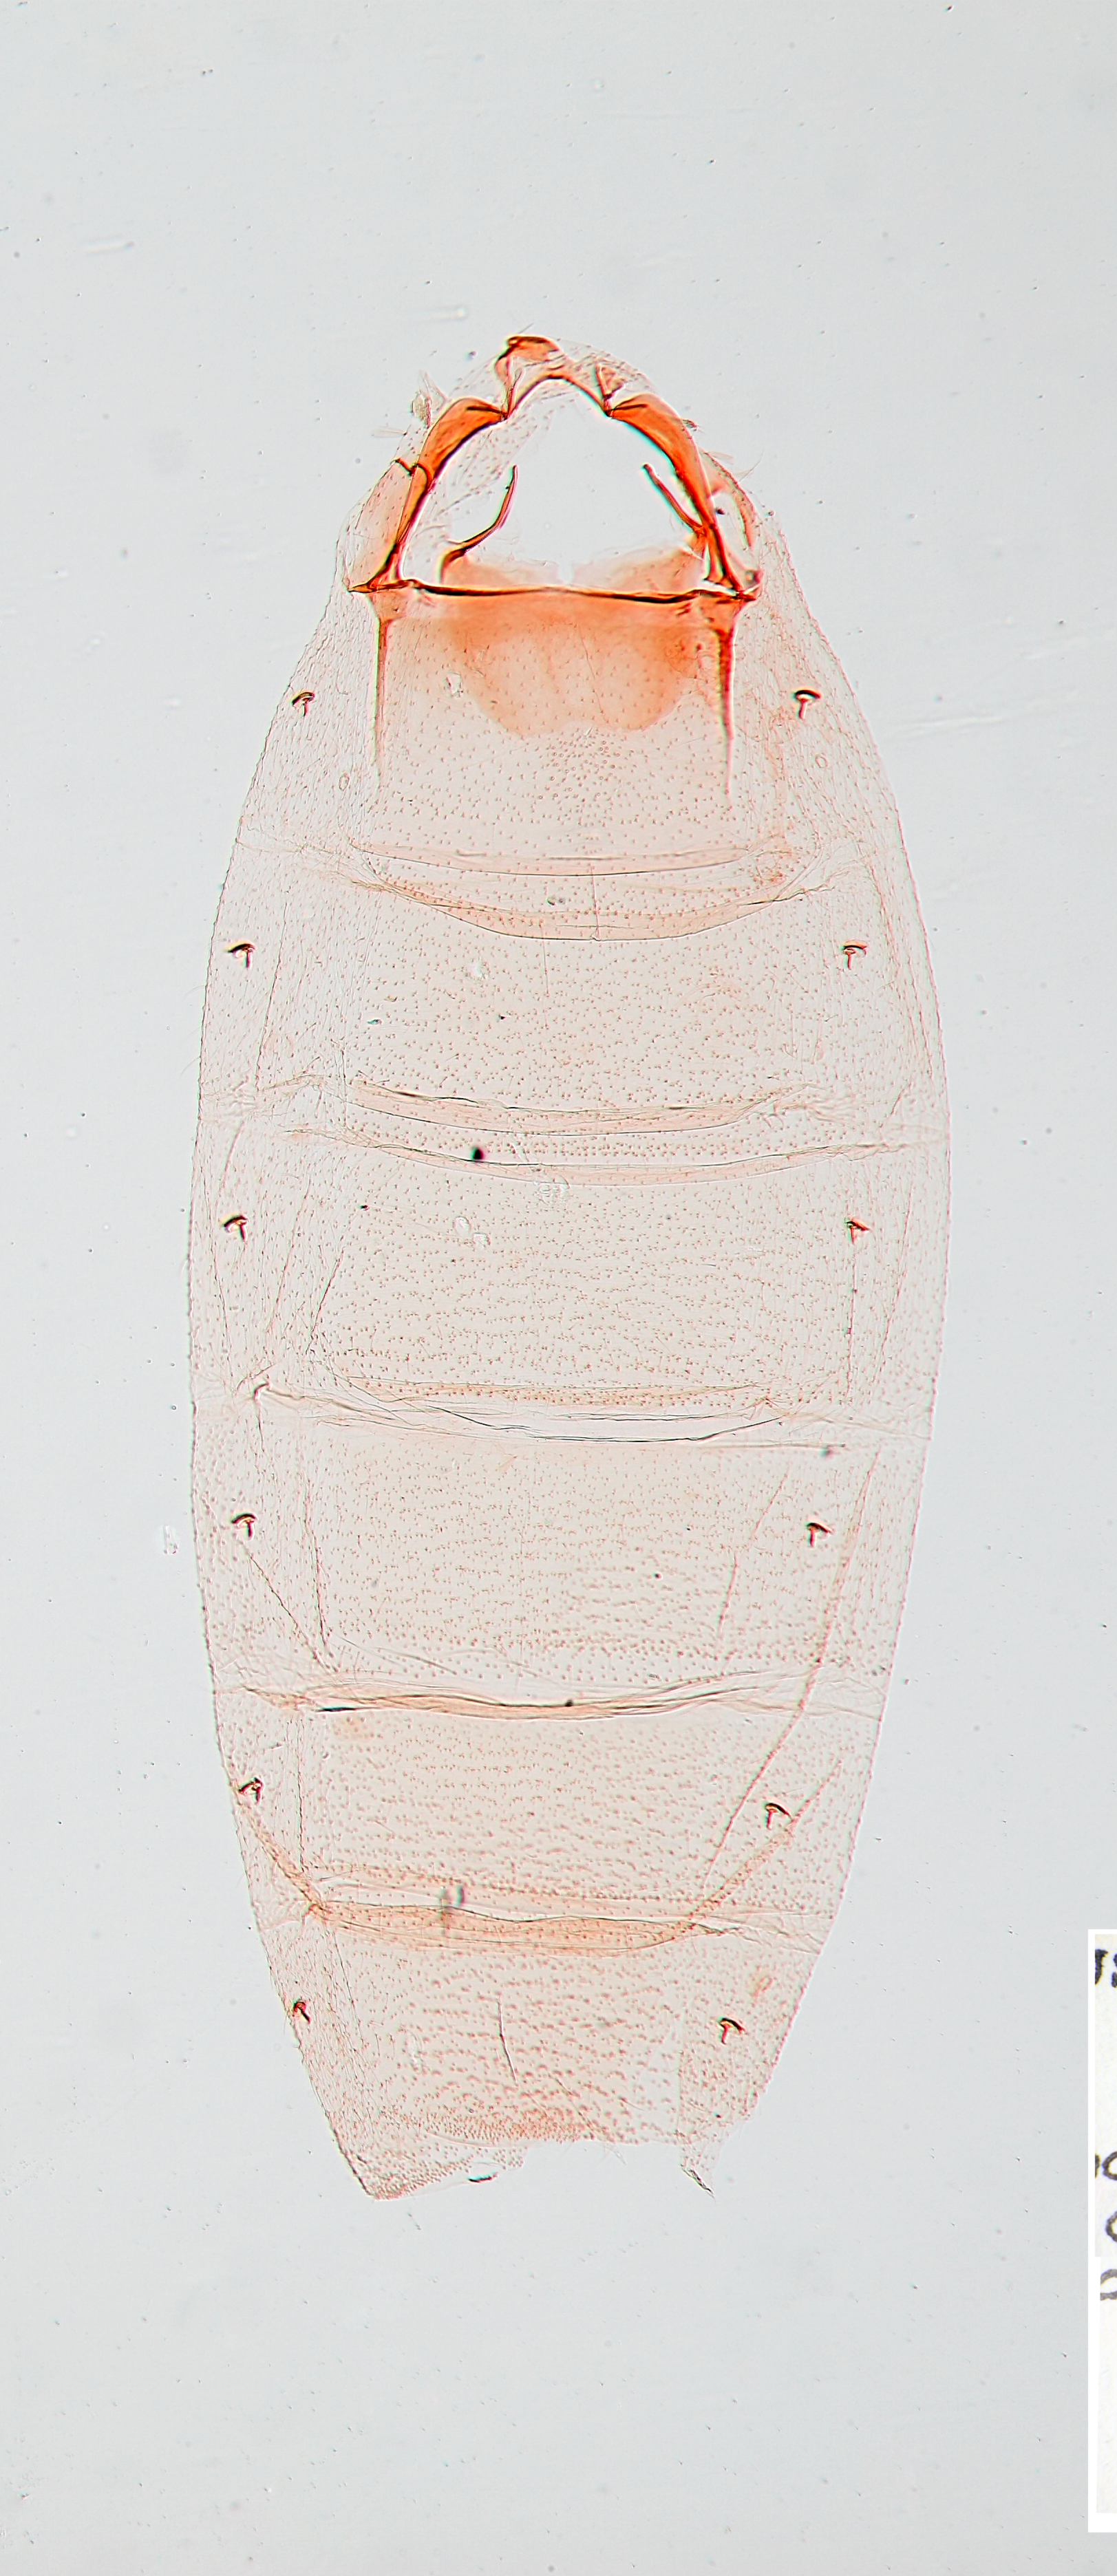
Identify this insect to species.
Agonopterix callosella (also Agonopteryx callosella, Agonopterix sabulella)
